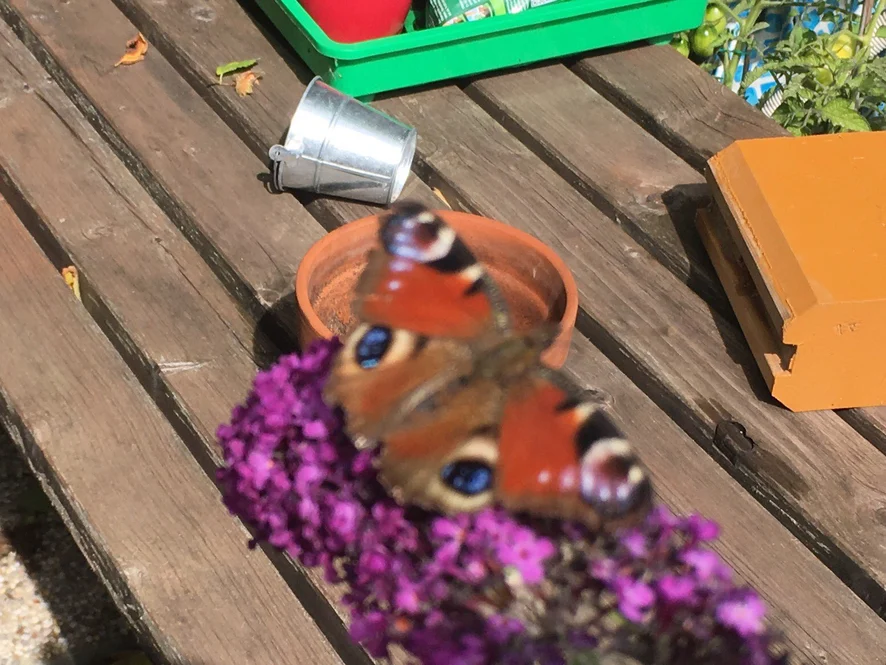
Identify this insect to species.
Aglais io
